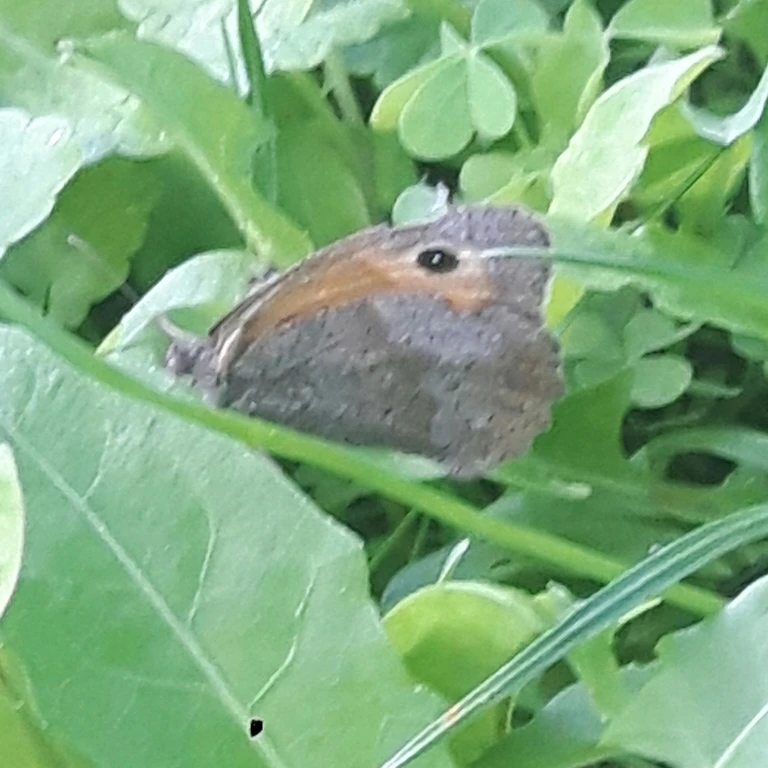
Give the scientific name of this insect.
Maniola jurtina
